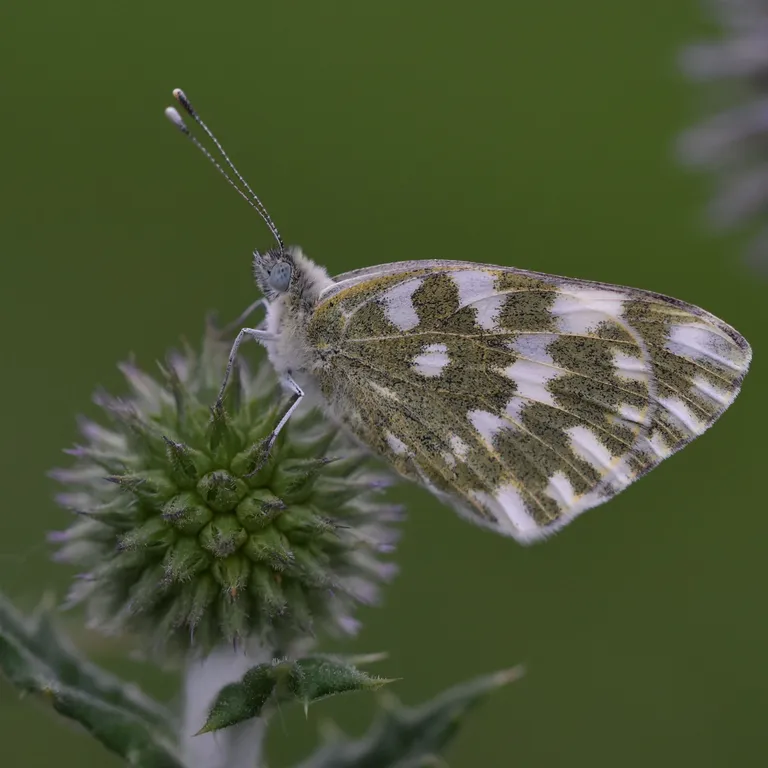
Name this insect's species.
Pontia edusa
